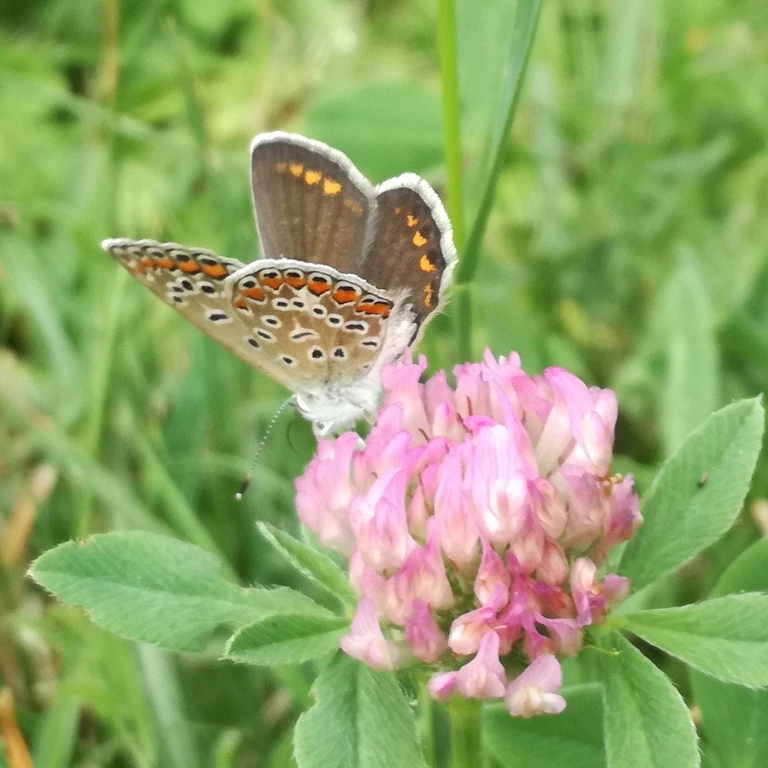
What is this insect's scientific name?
Polyommatus icarus
